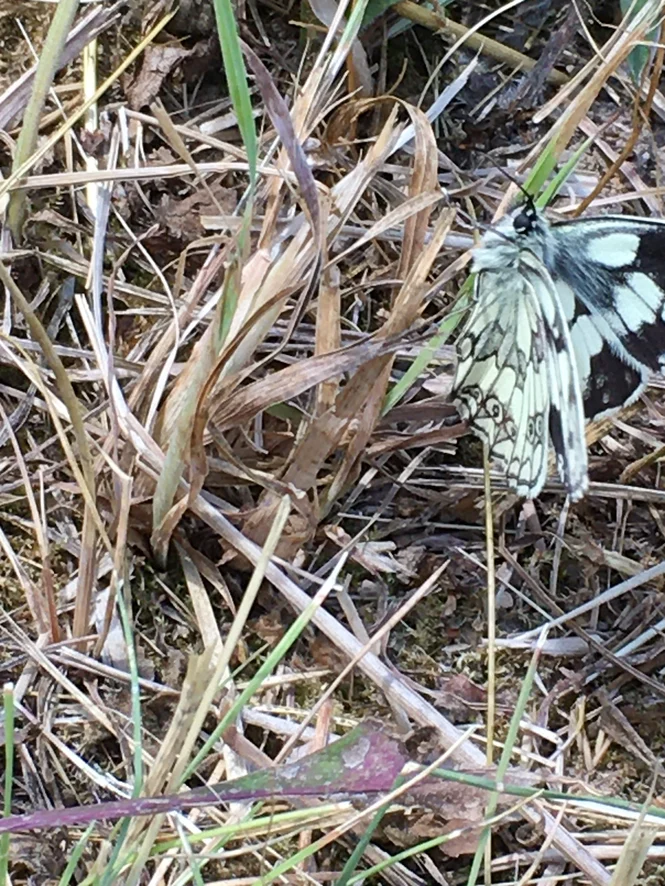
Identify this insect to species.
Melanargia galathea
